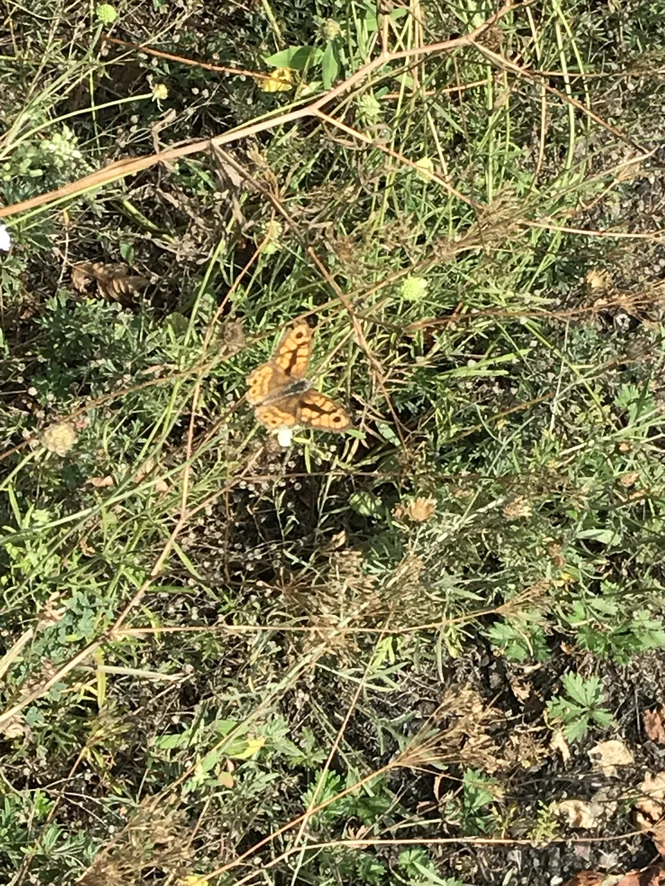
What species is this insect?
Lasiommata megera (also Pararge megera)
